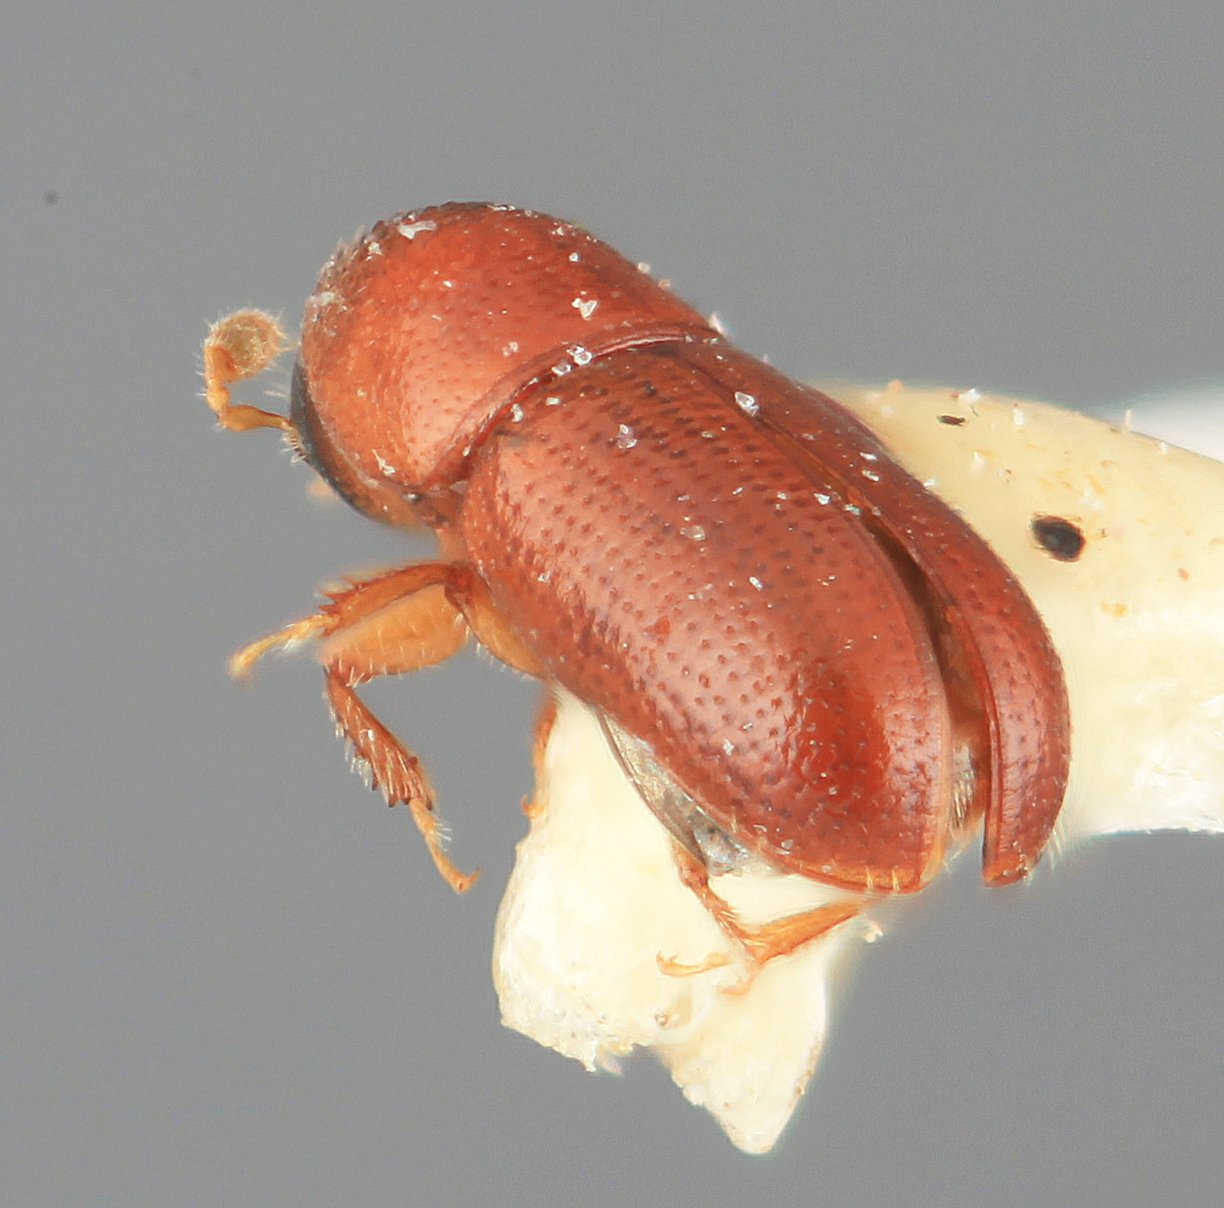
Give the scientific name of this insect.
Araptus facetus
